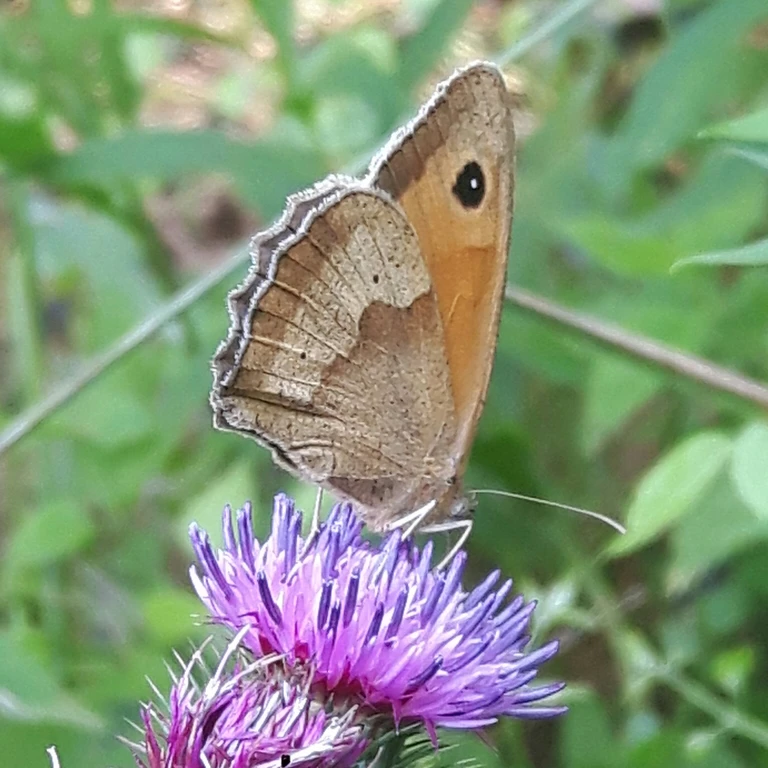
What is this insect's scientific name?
Maniola jurtina
